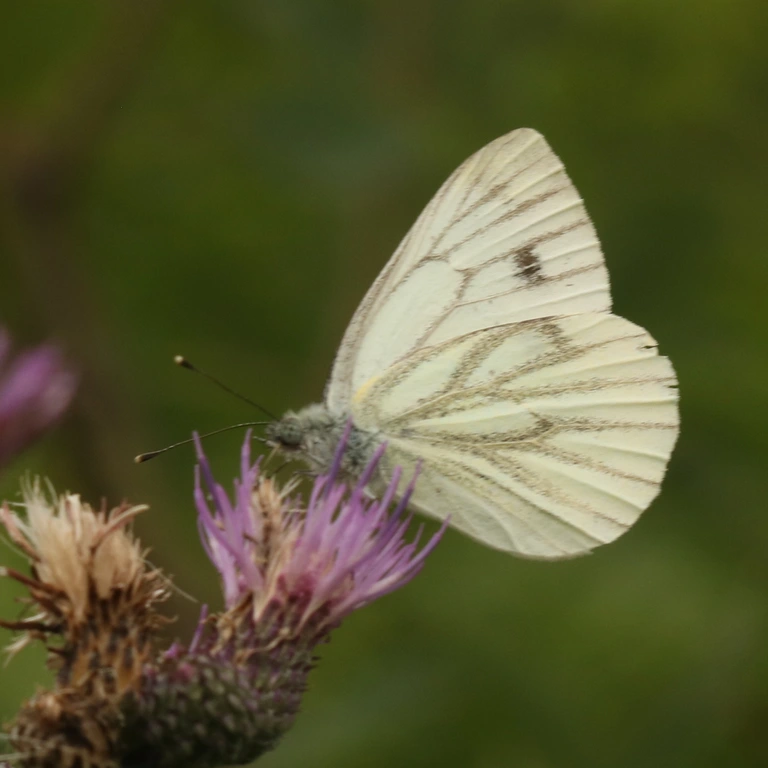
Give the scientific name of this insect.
Pieris napi
